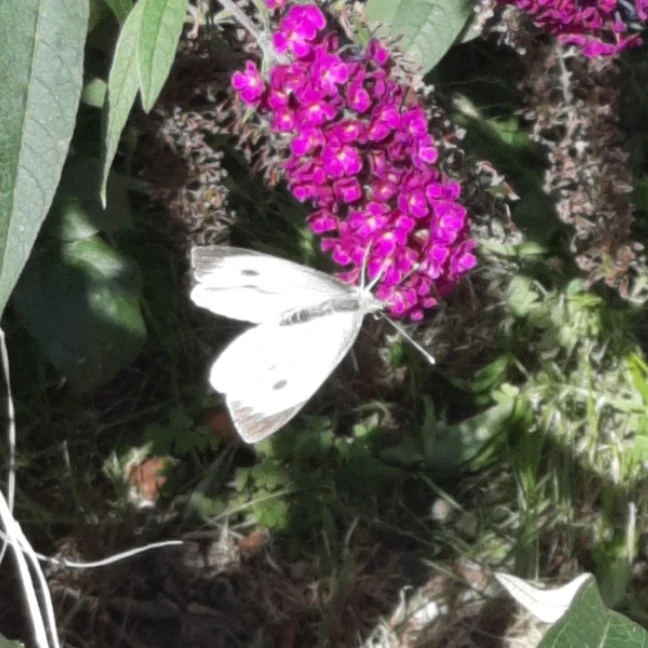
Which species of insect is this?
Pieris brassicae
